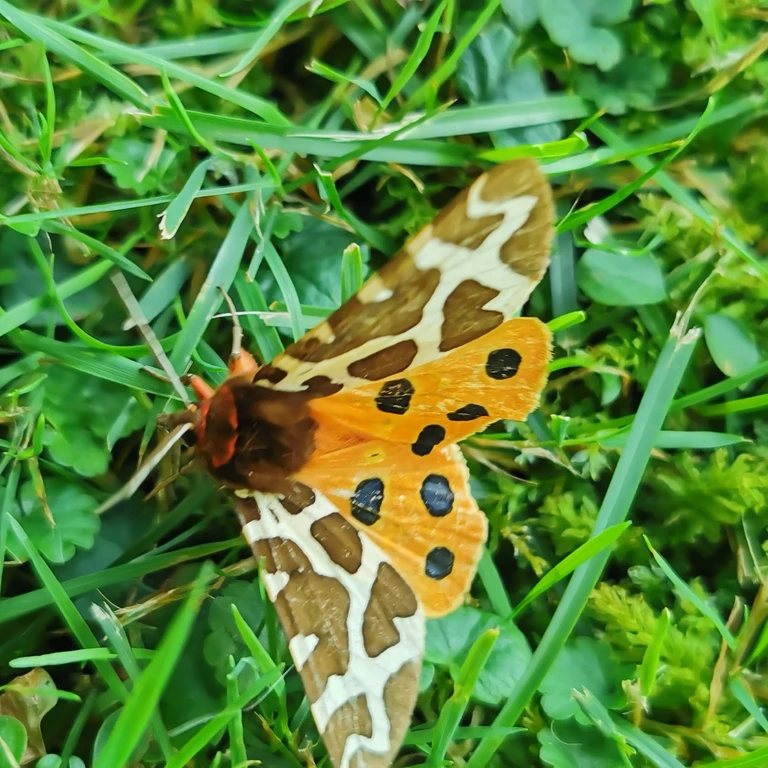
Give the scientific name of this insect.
Arctia caja
